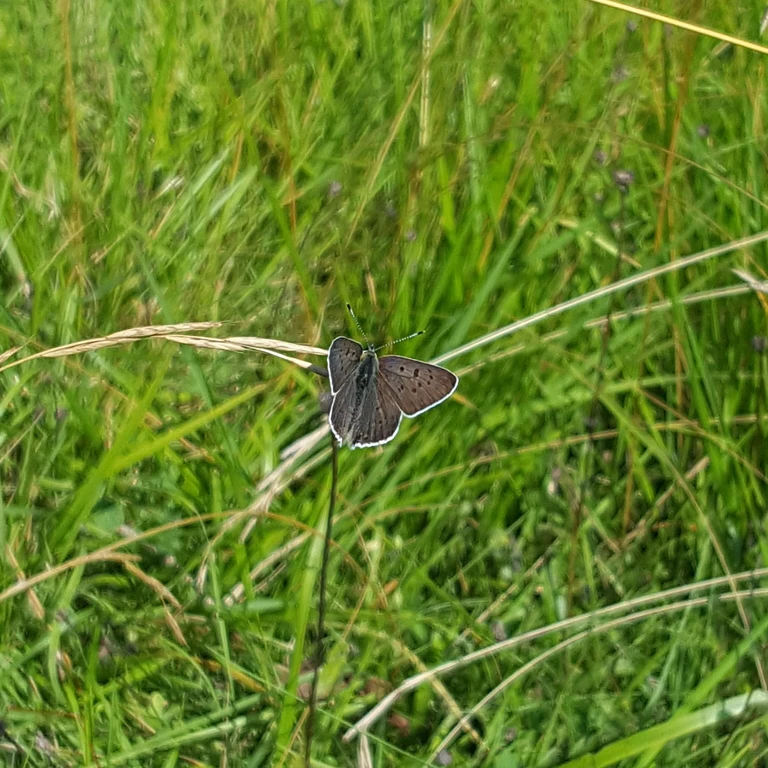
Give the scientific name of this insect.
Lycaena tityrus (also Loweia tityrus)
